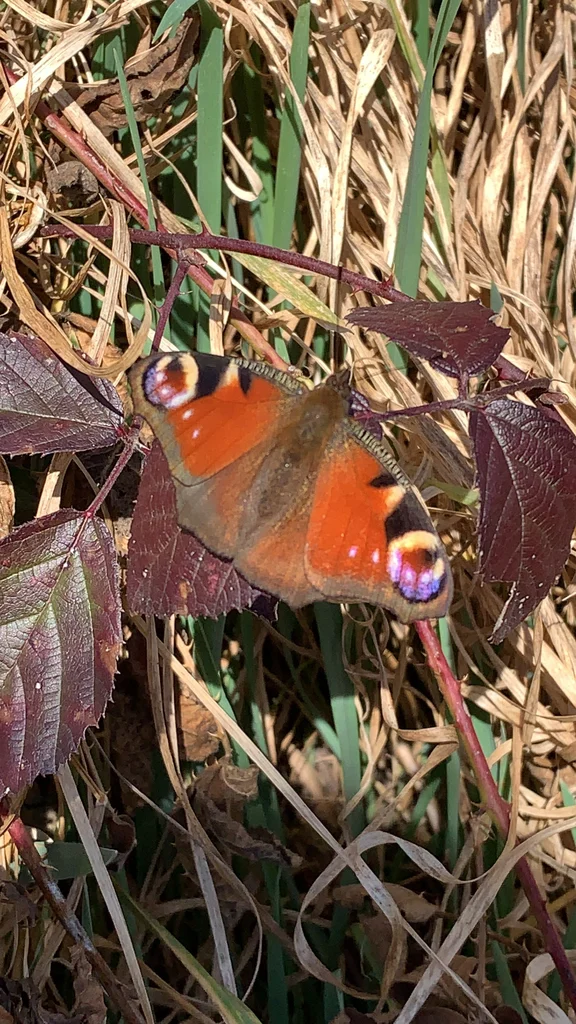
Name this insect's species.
Aglais io
